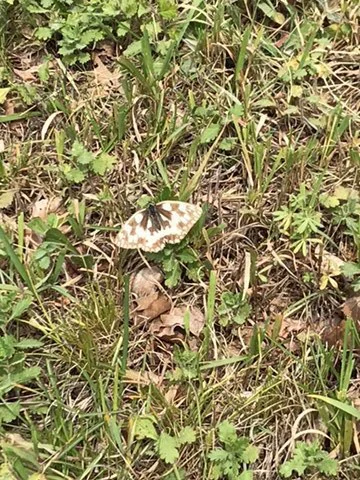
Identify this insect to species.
Melanargia galathea
